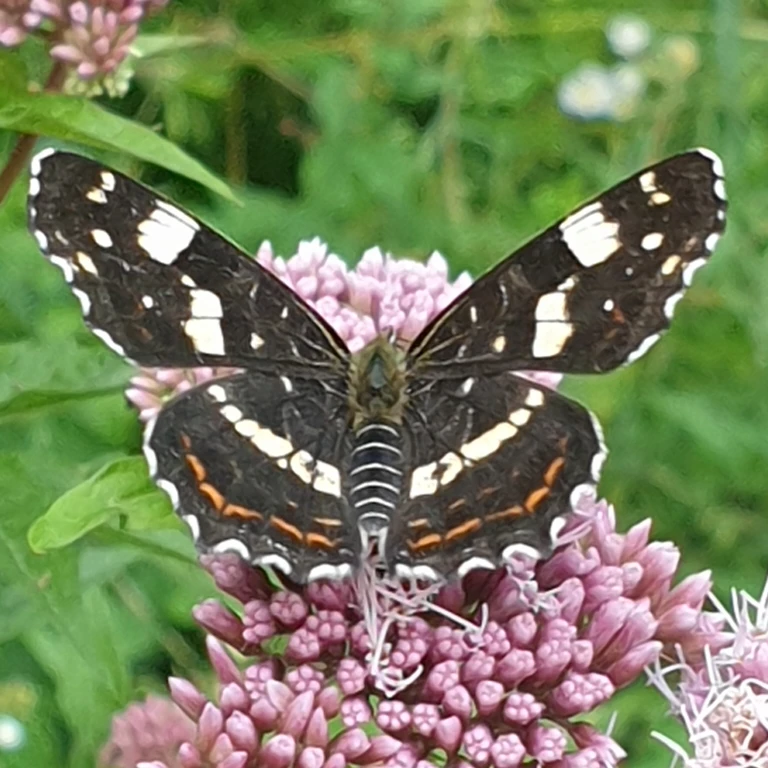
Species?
Araschnia levana
